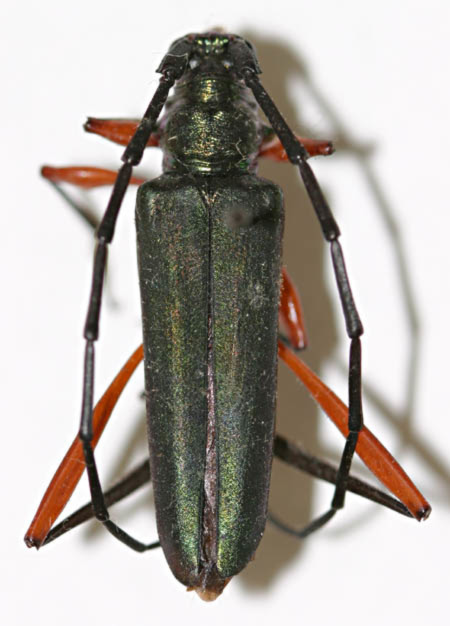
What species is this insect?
Callichroma domingoensis (also Plinthocoelium domingoensis)
